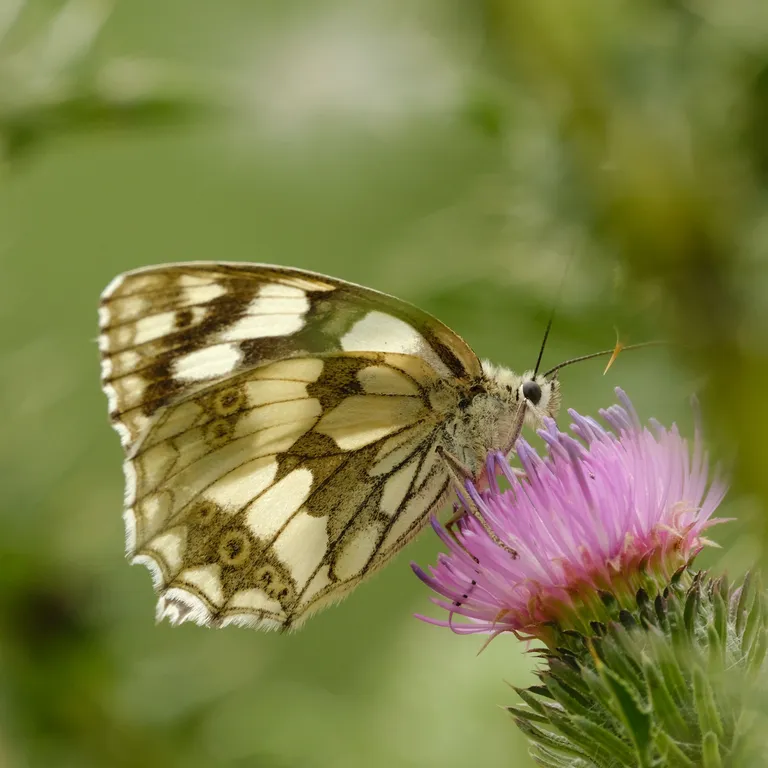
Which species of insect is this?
Melanargia galathea
